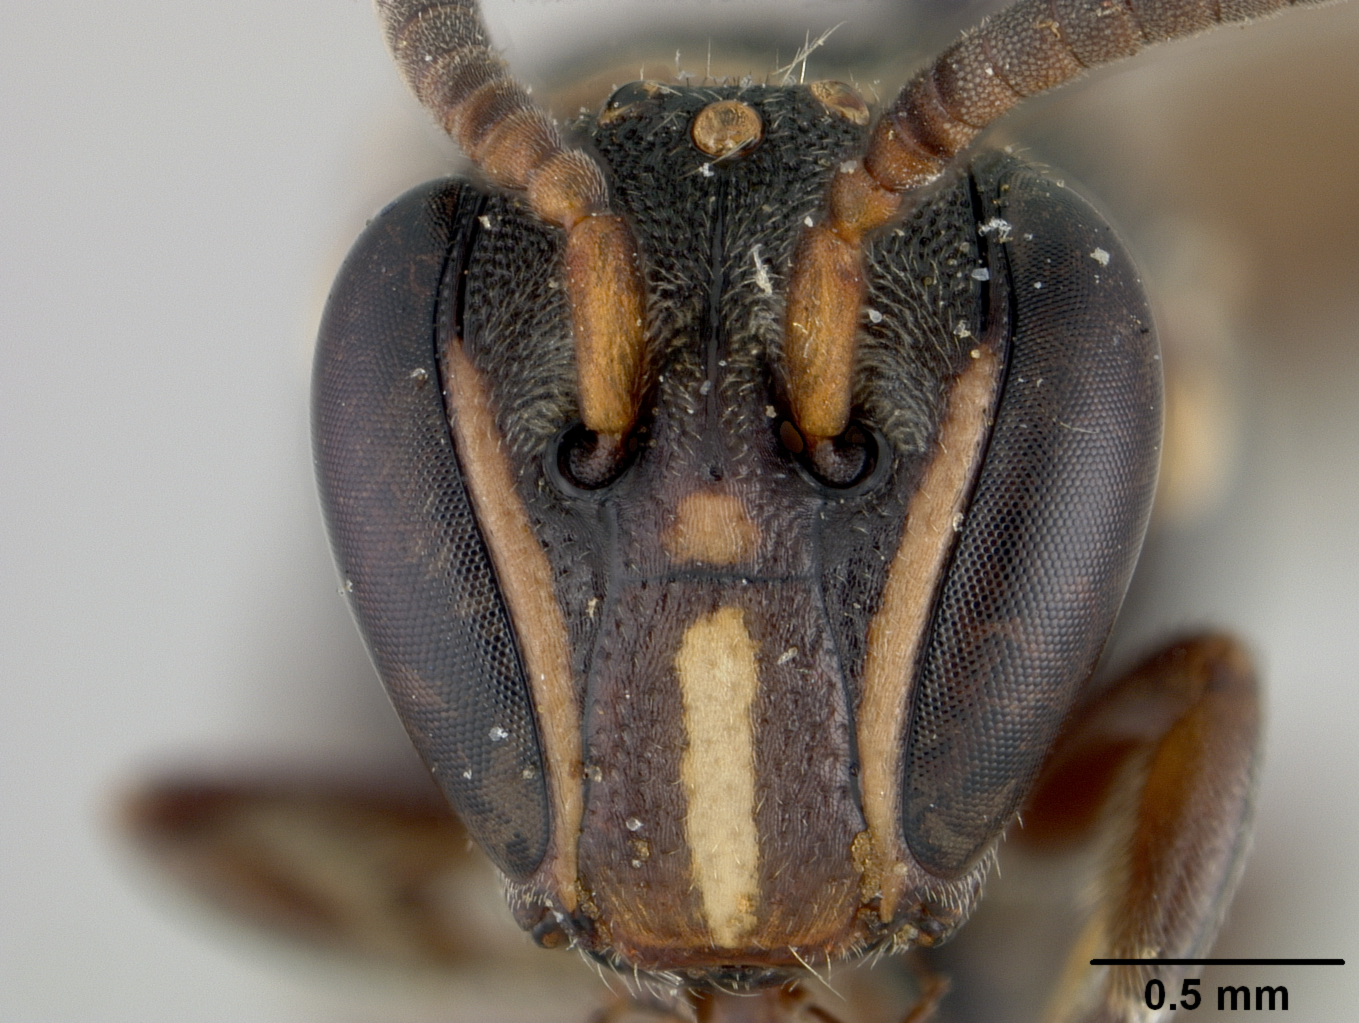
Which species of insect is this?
Prosopis subgrisea
